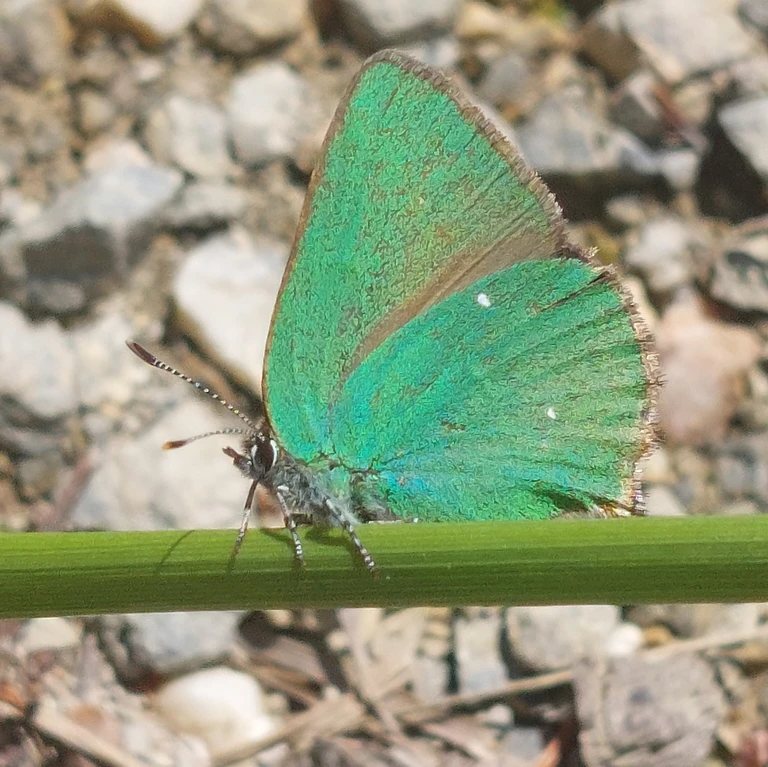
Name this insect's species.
Callophrys rubi
